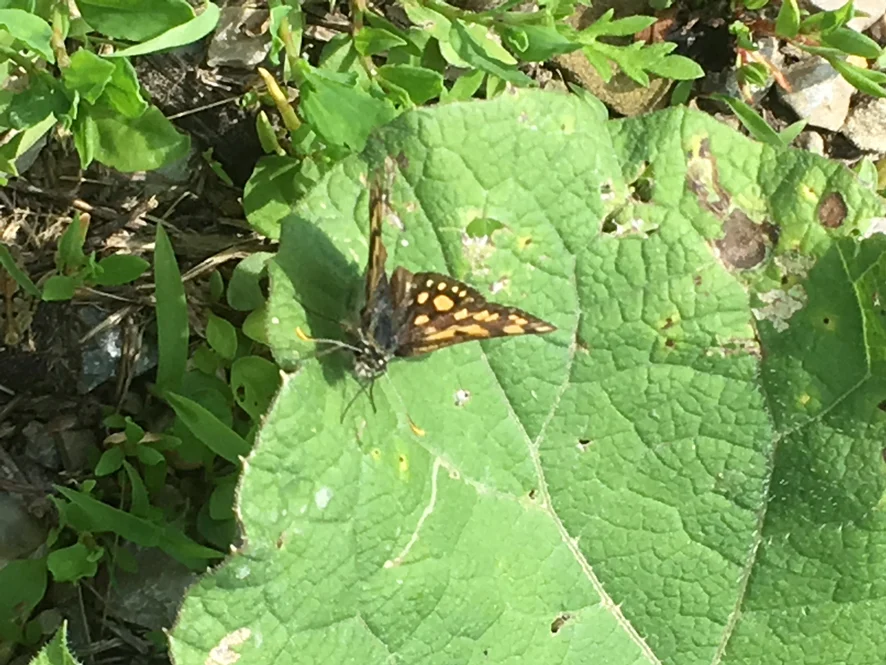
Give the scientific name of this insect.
Carterocephalus palaemon
